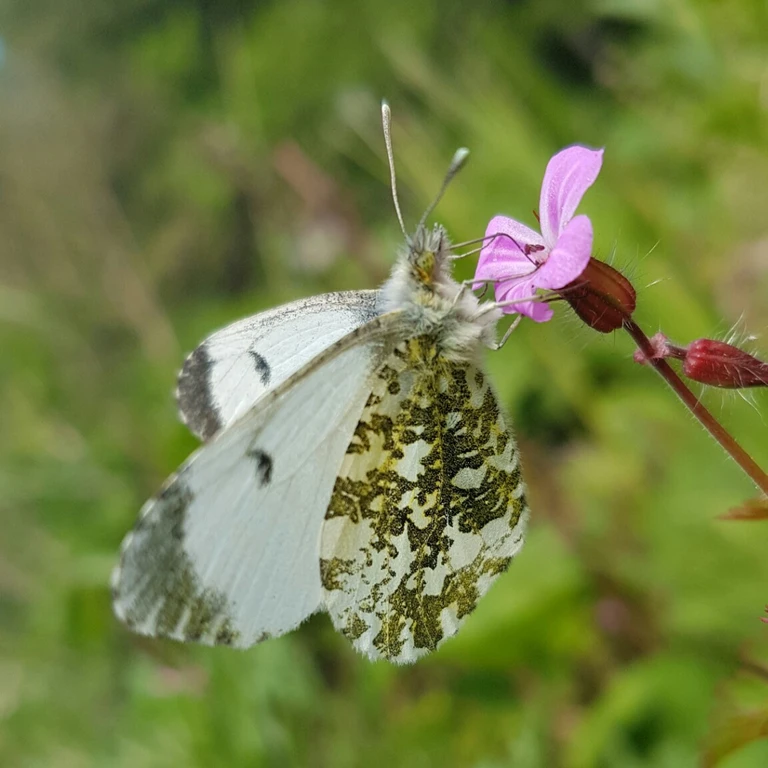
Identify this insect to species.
Anthocharis cardamines
